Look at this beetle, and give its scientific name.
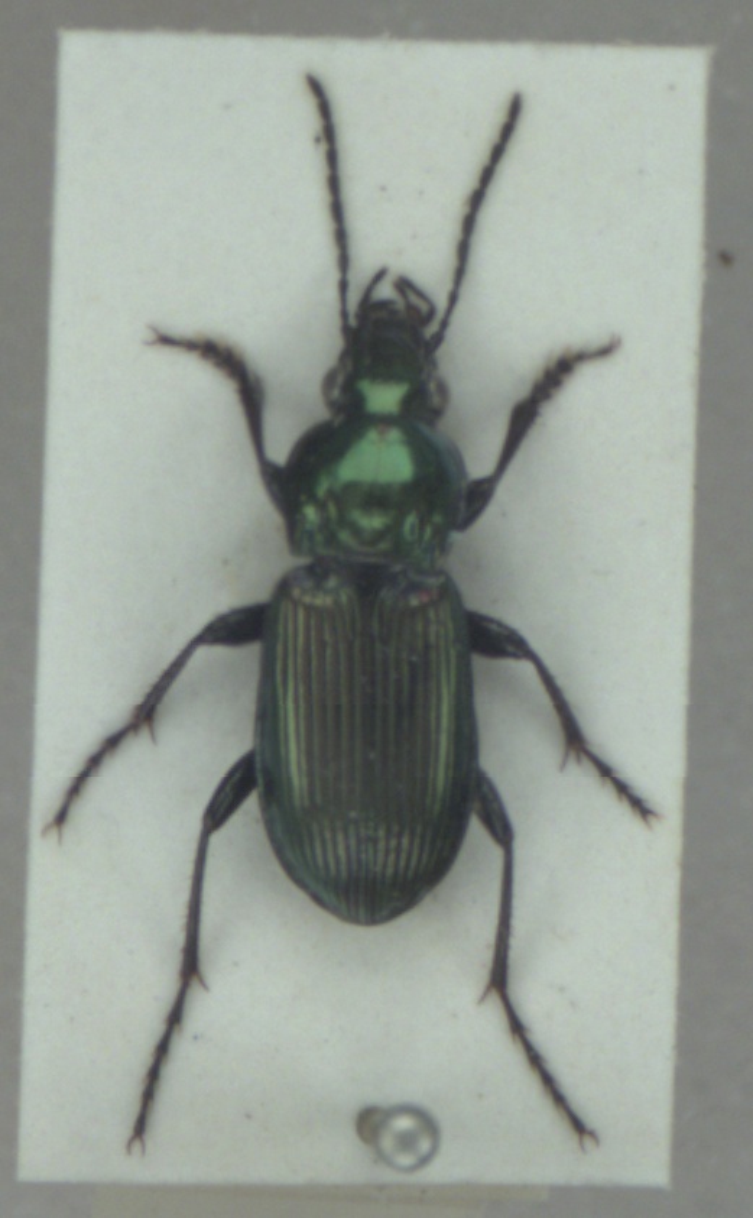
Poecilus lepidus
